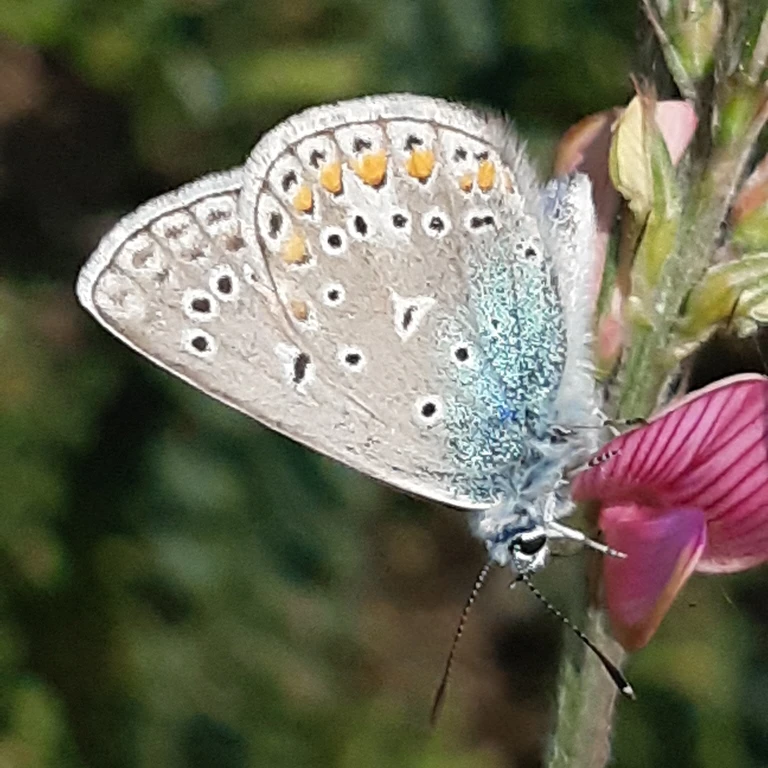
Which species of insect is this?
Polyommatus thersites
